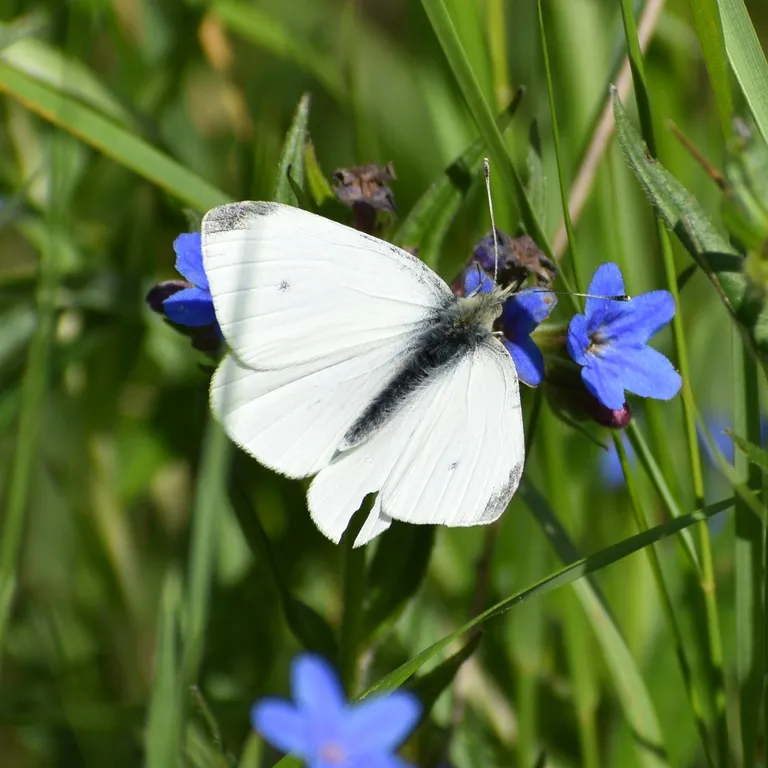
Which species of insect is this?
Pieris rapae
